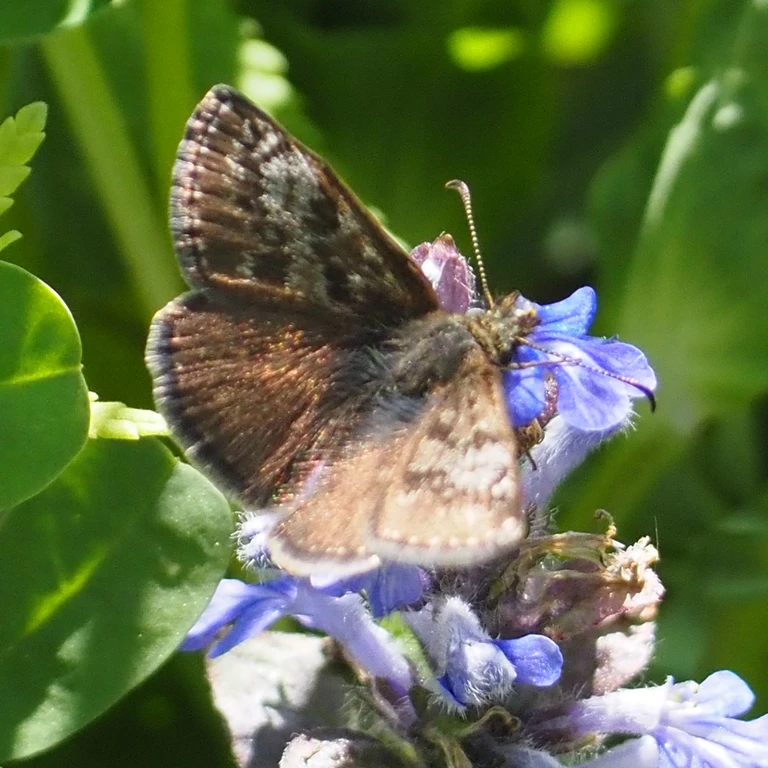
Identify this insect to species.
Erynnis tages
